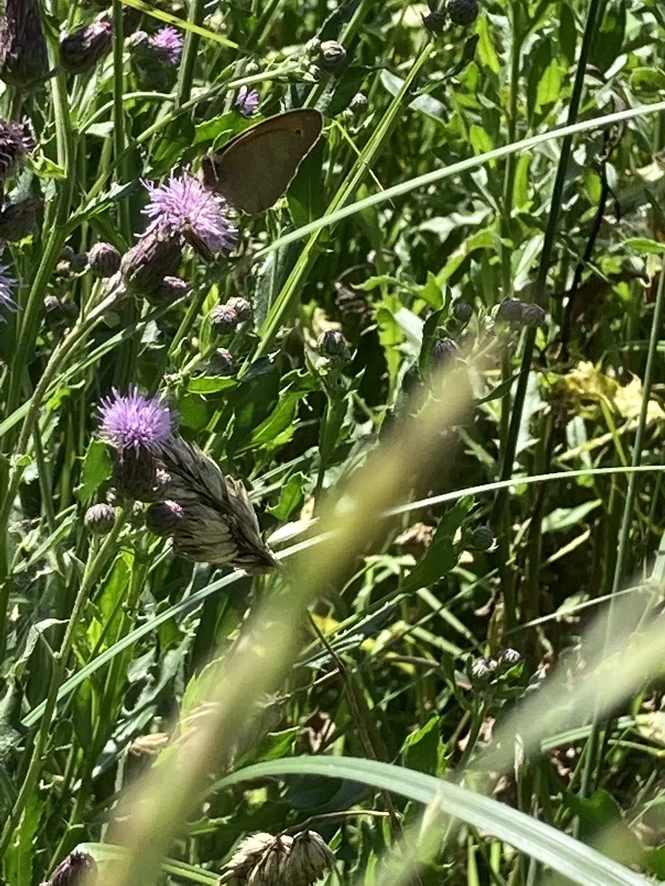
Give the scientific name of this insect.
Maniola jurtina
